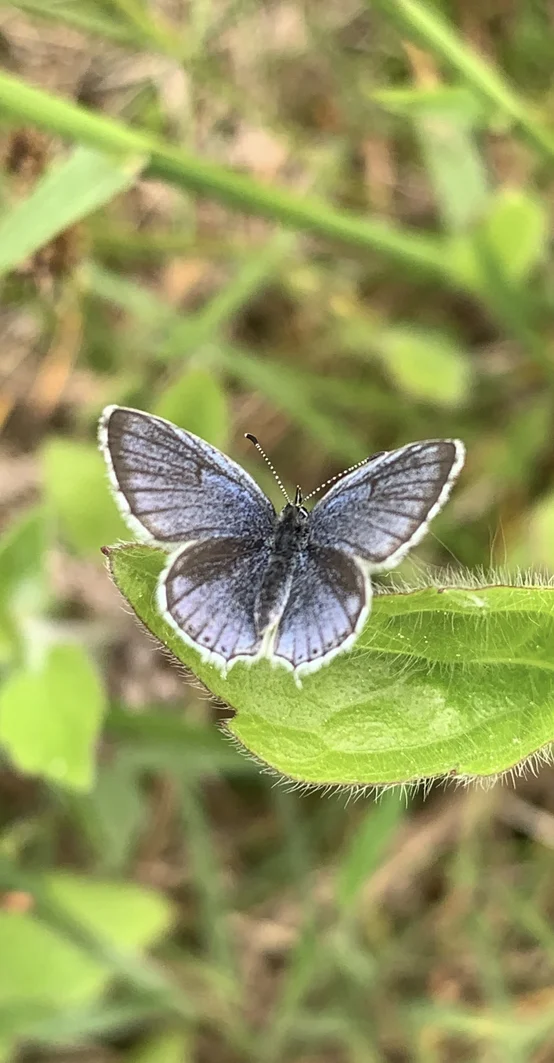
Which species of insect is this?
Cupido argiades (also Elkalyce argiades)
